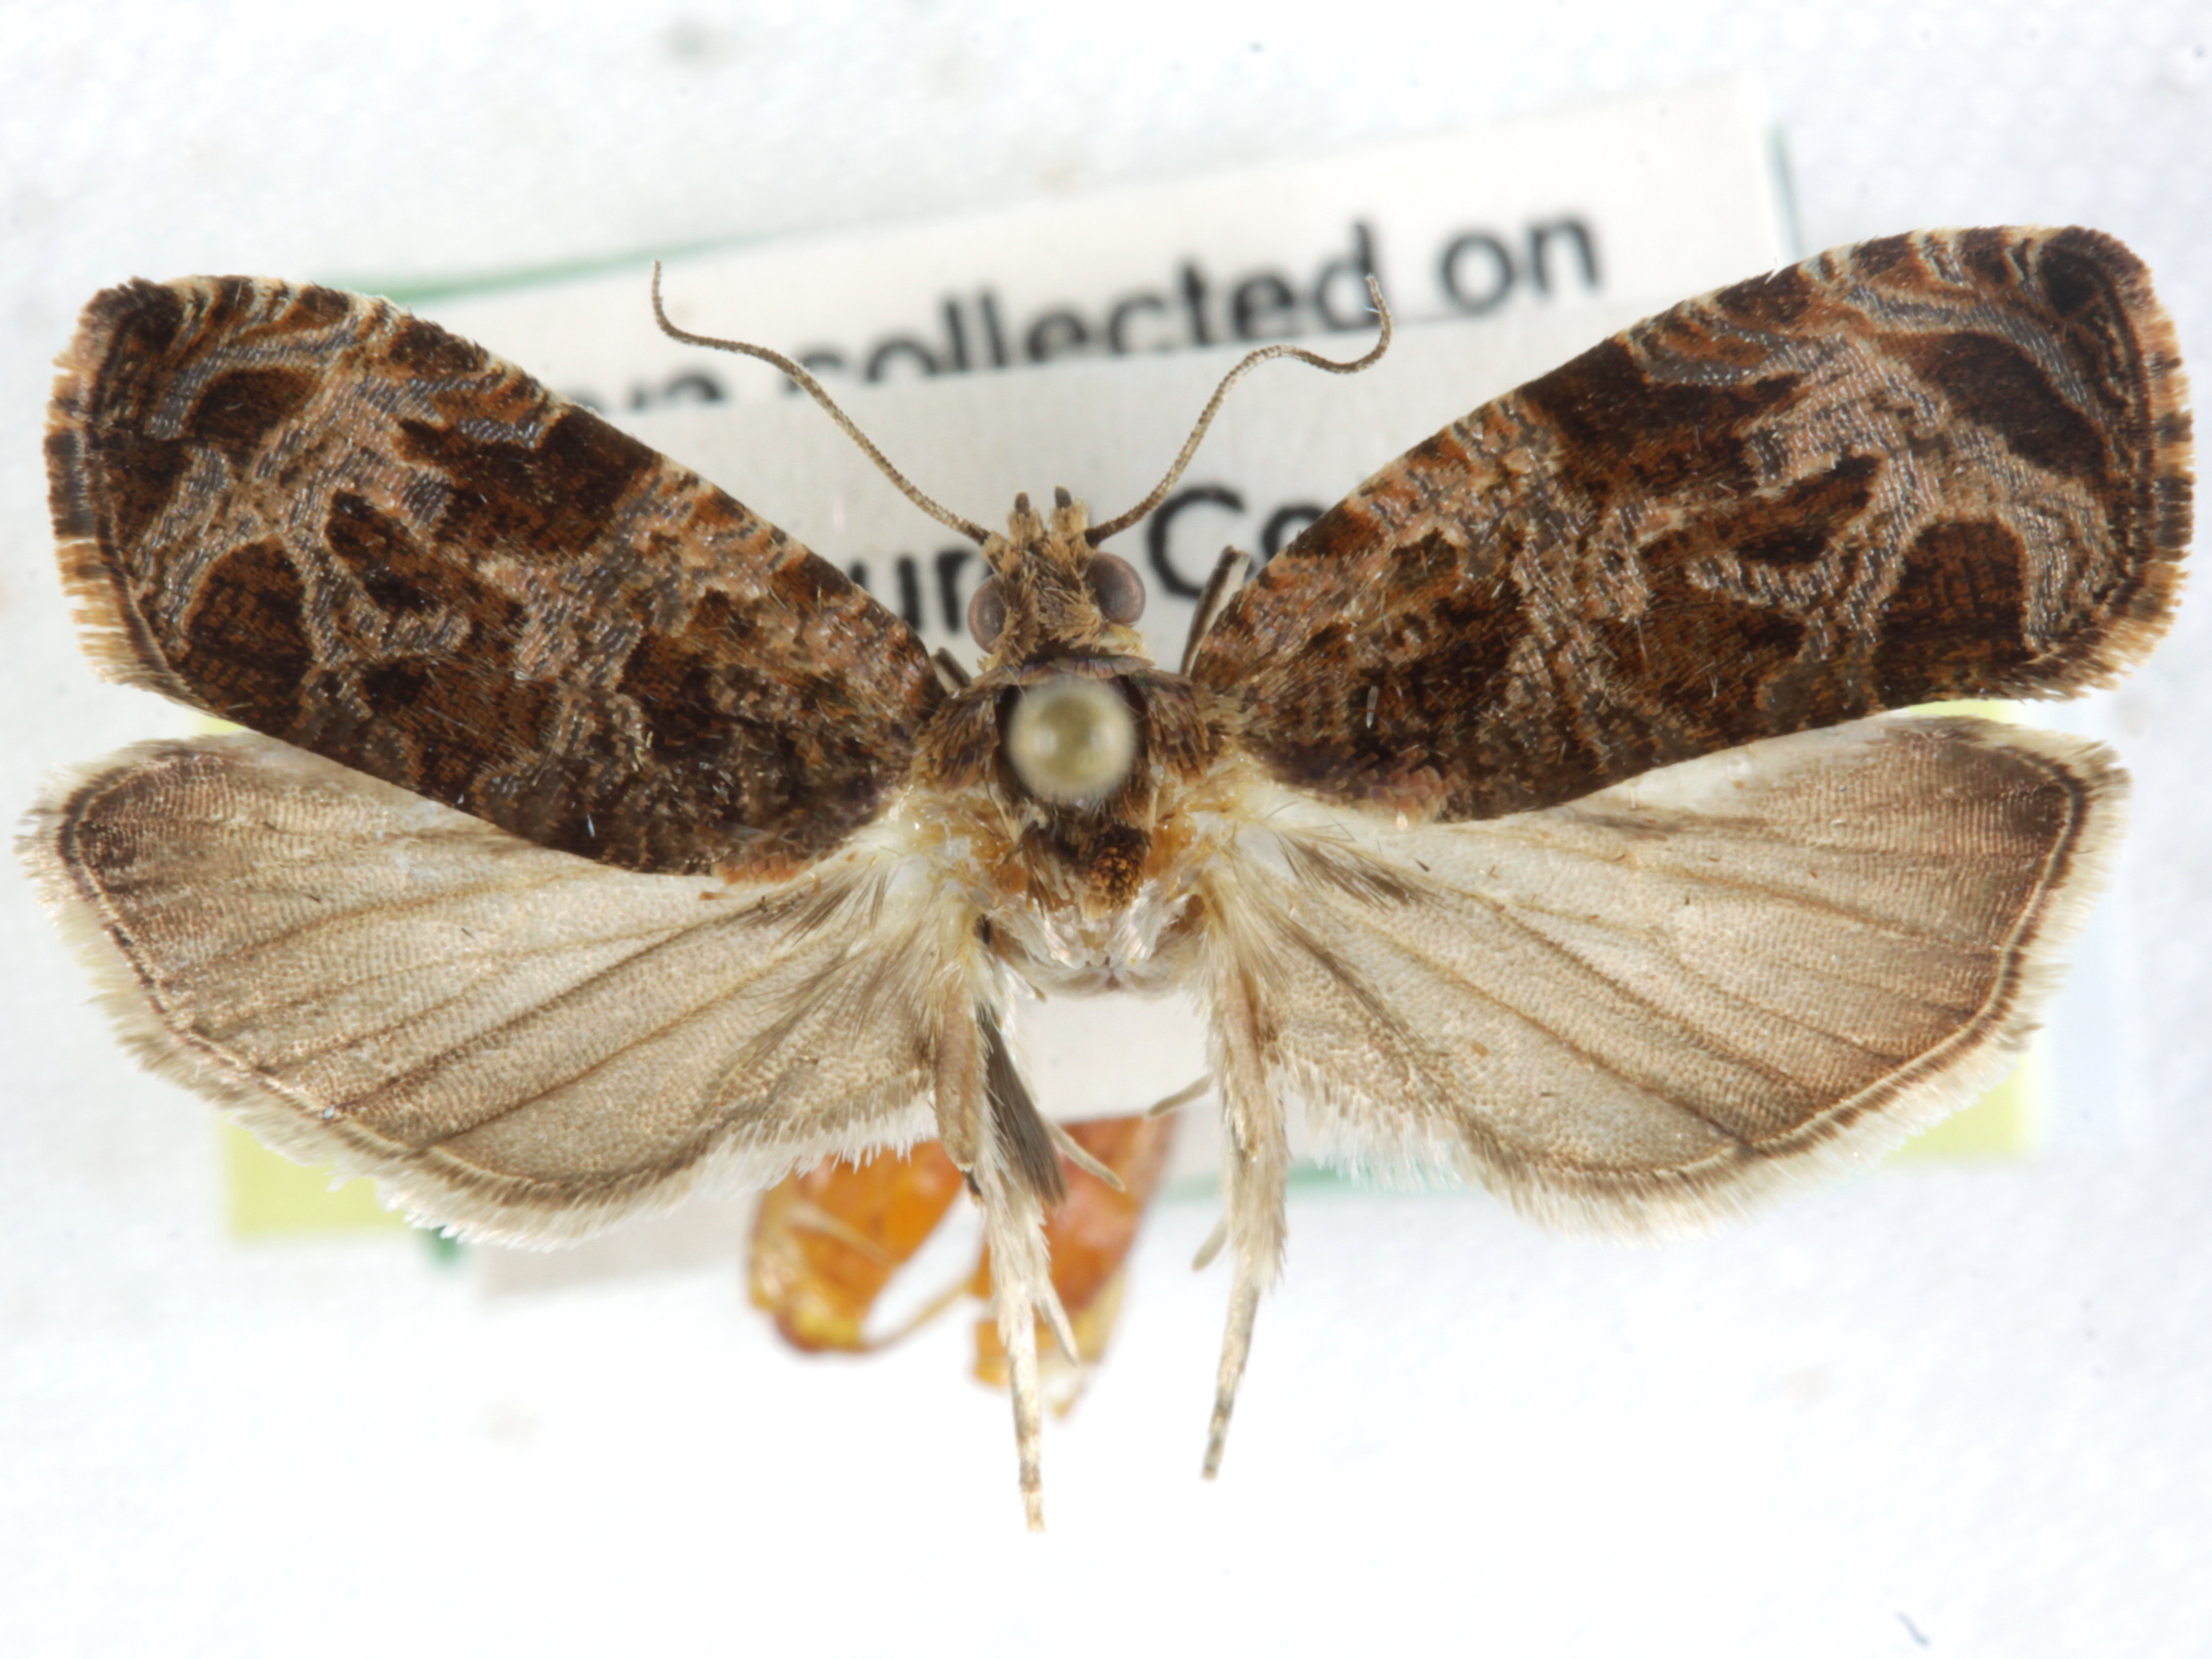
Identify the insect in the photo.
Olethreutes appalachiana
